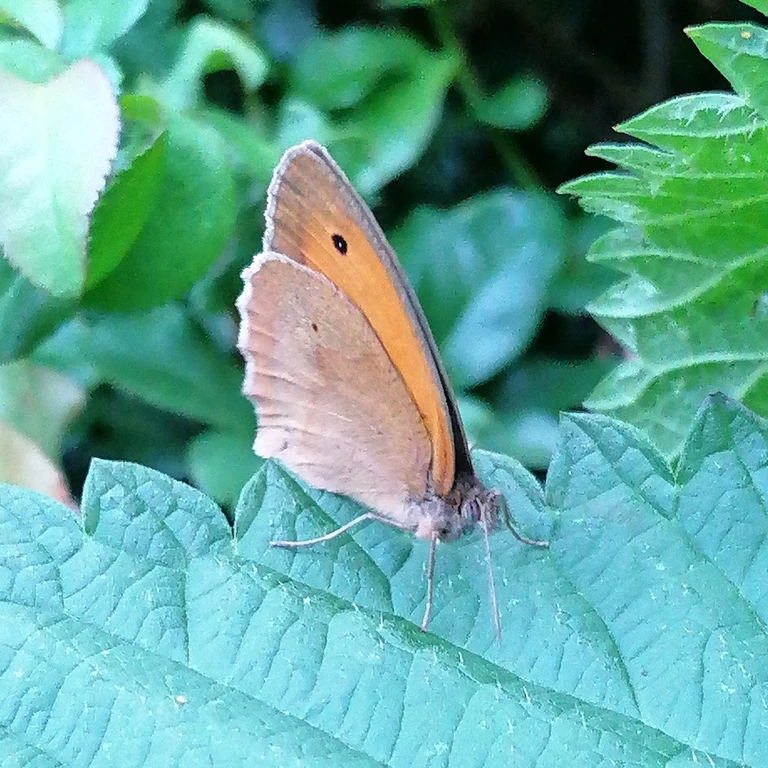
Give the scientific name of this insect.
Maniola jurtina
